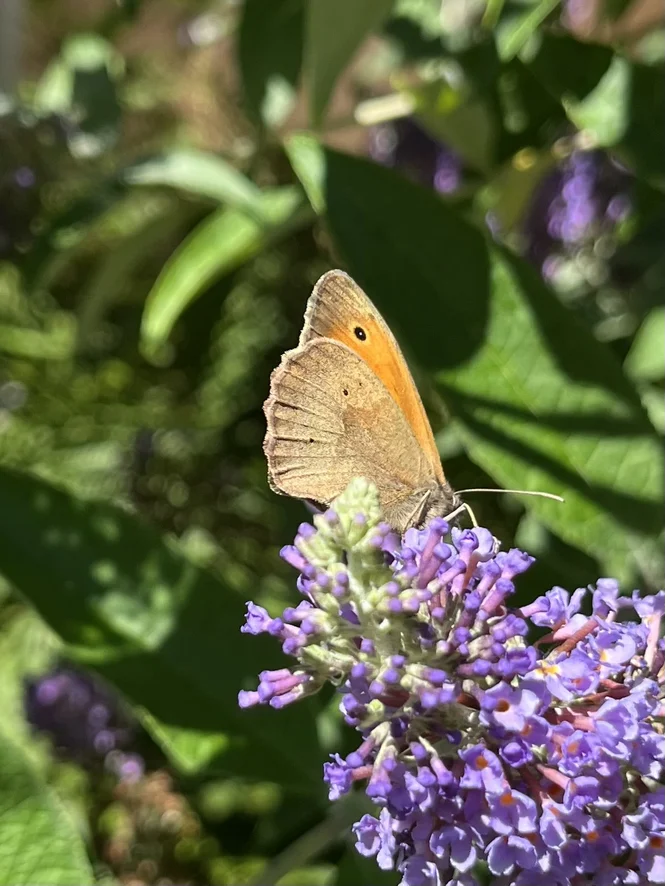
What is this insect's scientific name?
Maniola jurtina
